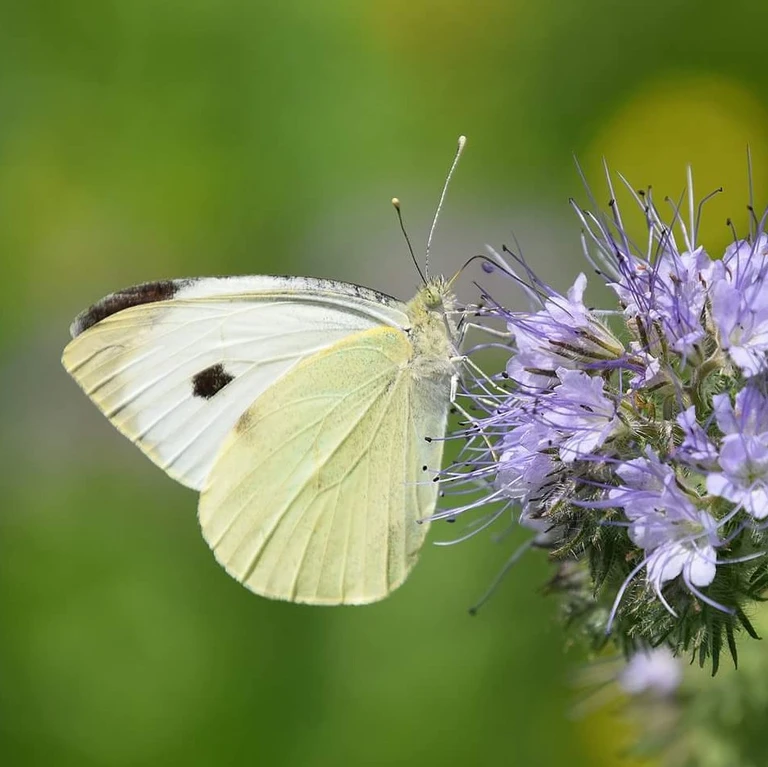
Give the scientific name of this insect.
Pieris brassicae
